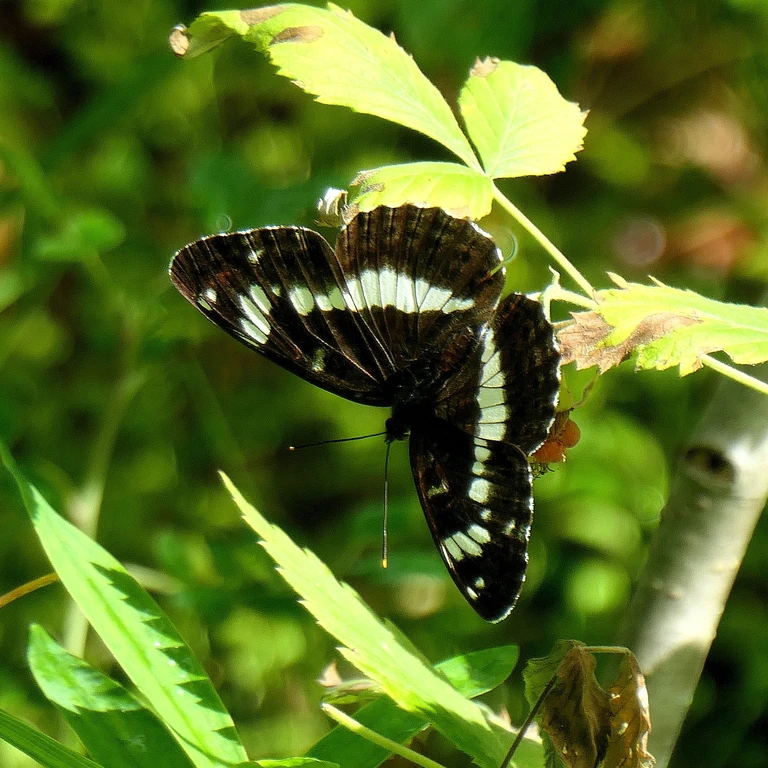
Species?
Limenitis camilla (also Ladoga camilla)
